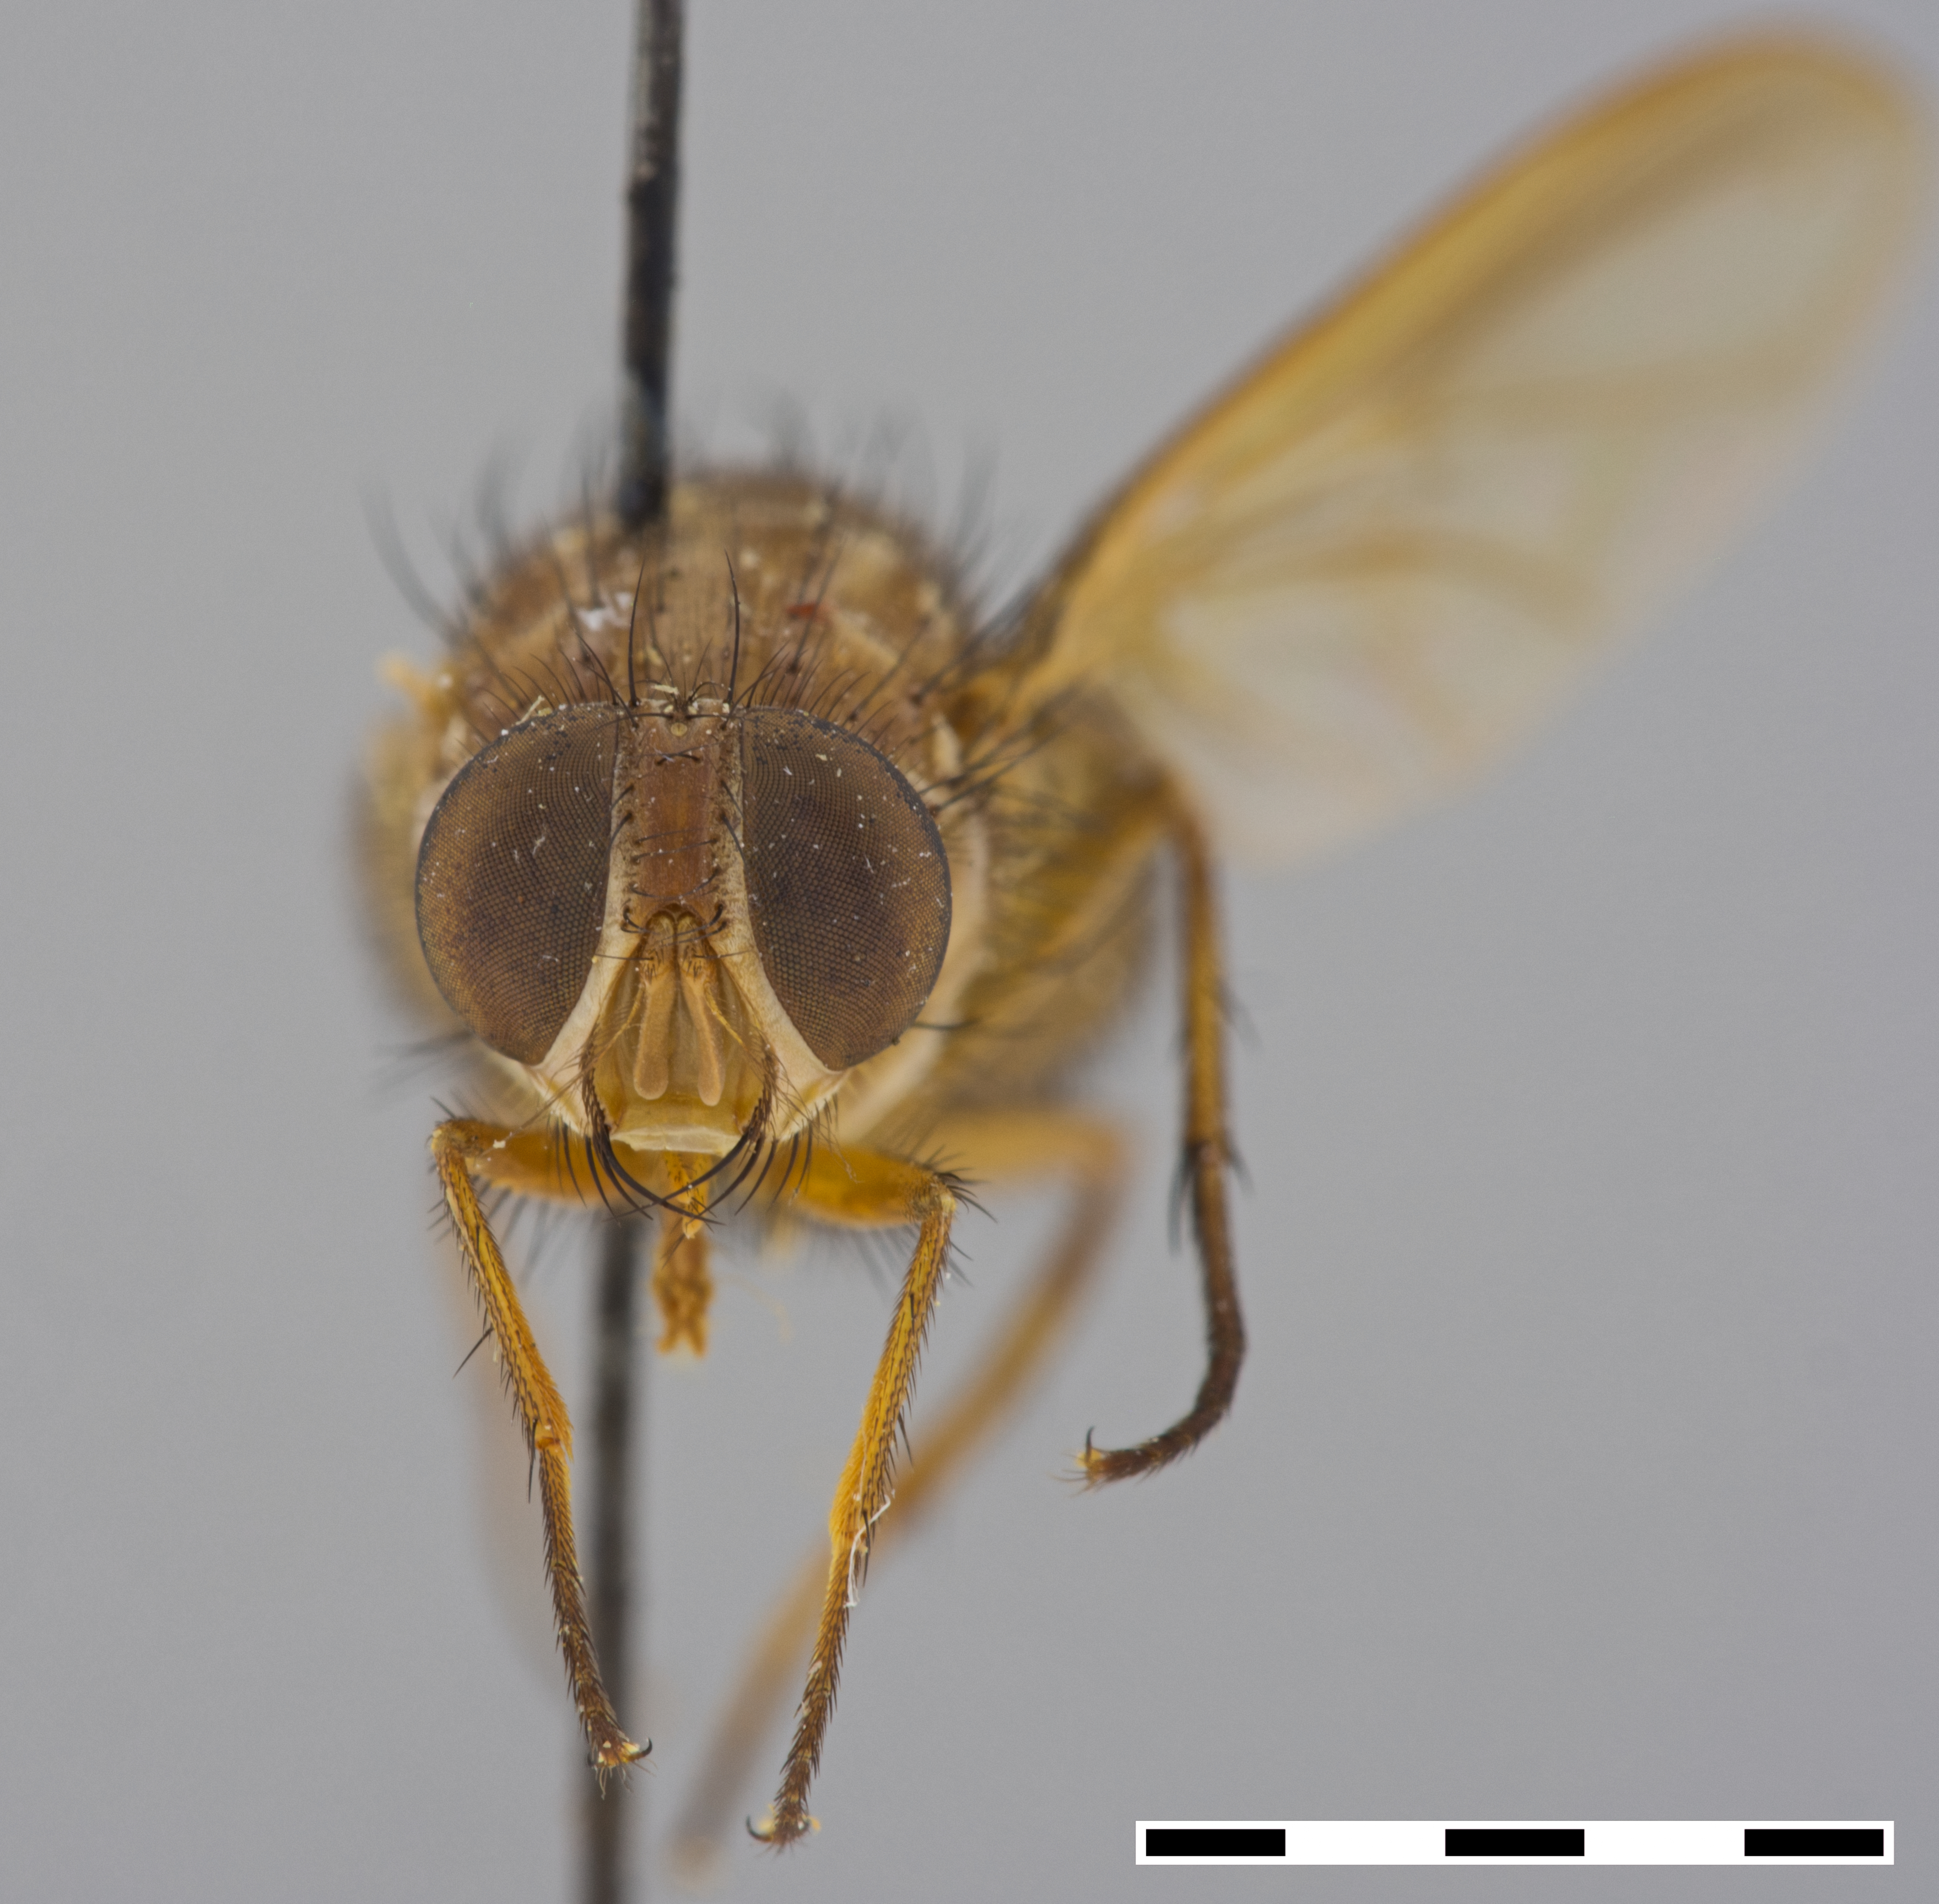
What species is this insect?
Mesembrinella facialis
